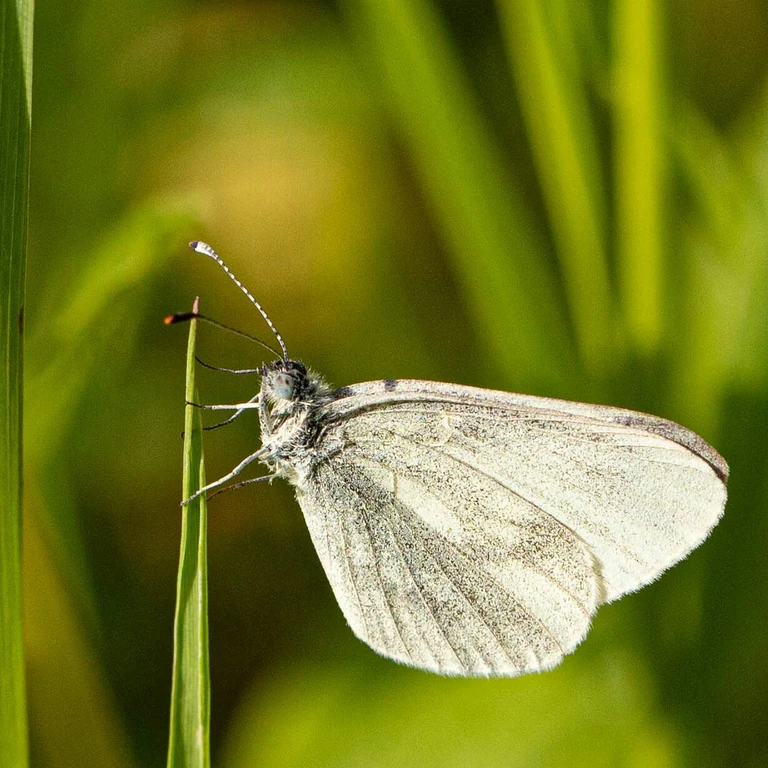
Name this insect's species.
Leptidea sinapis/juvernica
